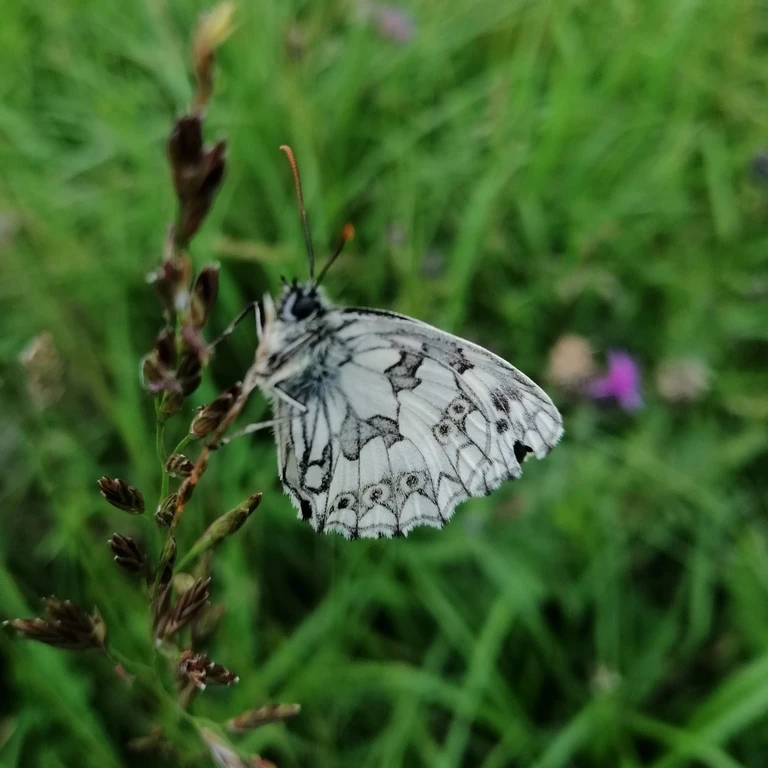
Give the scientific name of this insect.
Melanargia galathea
